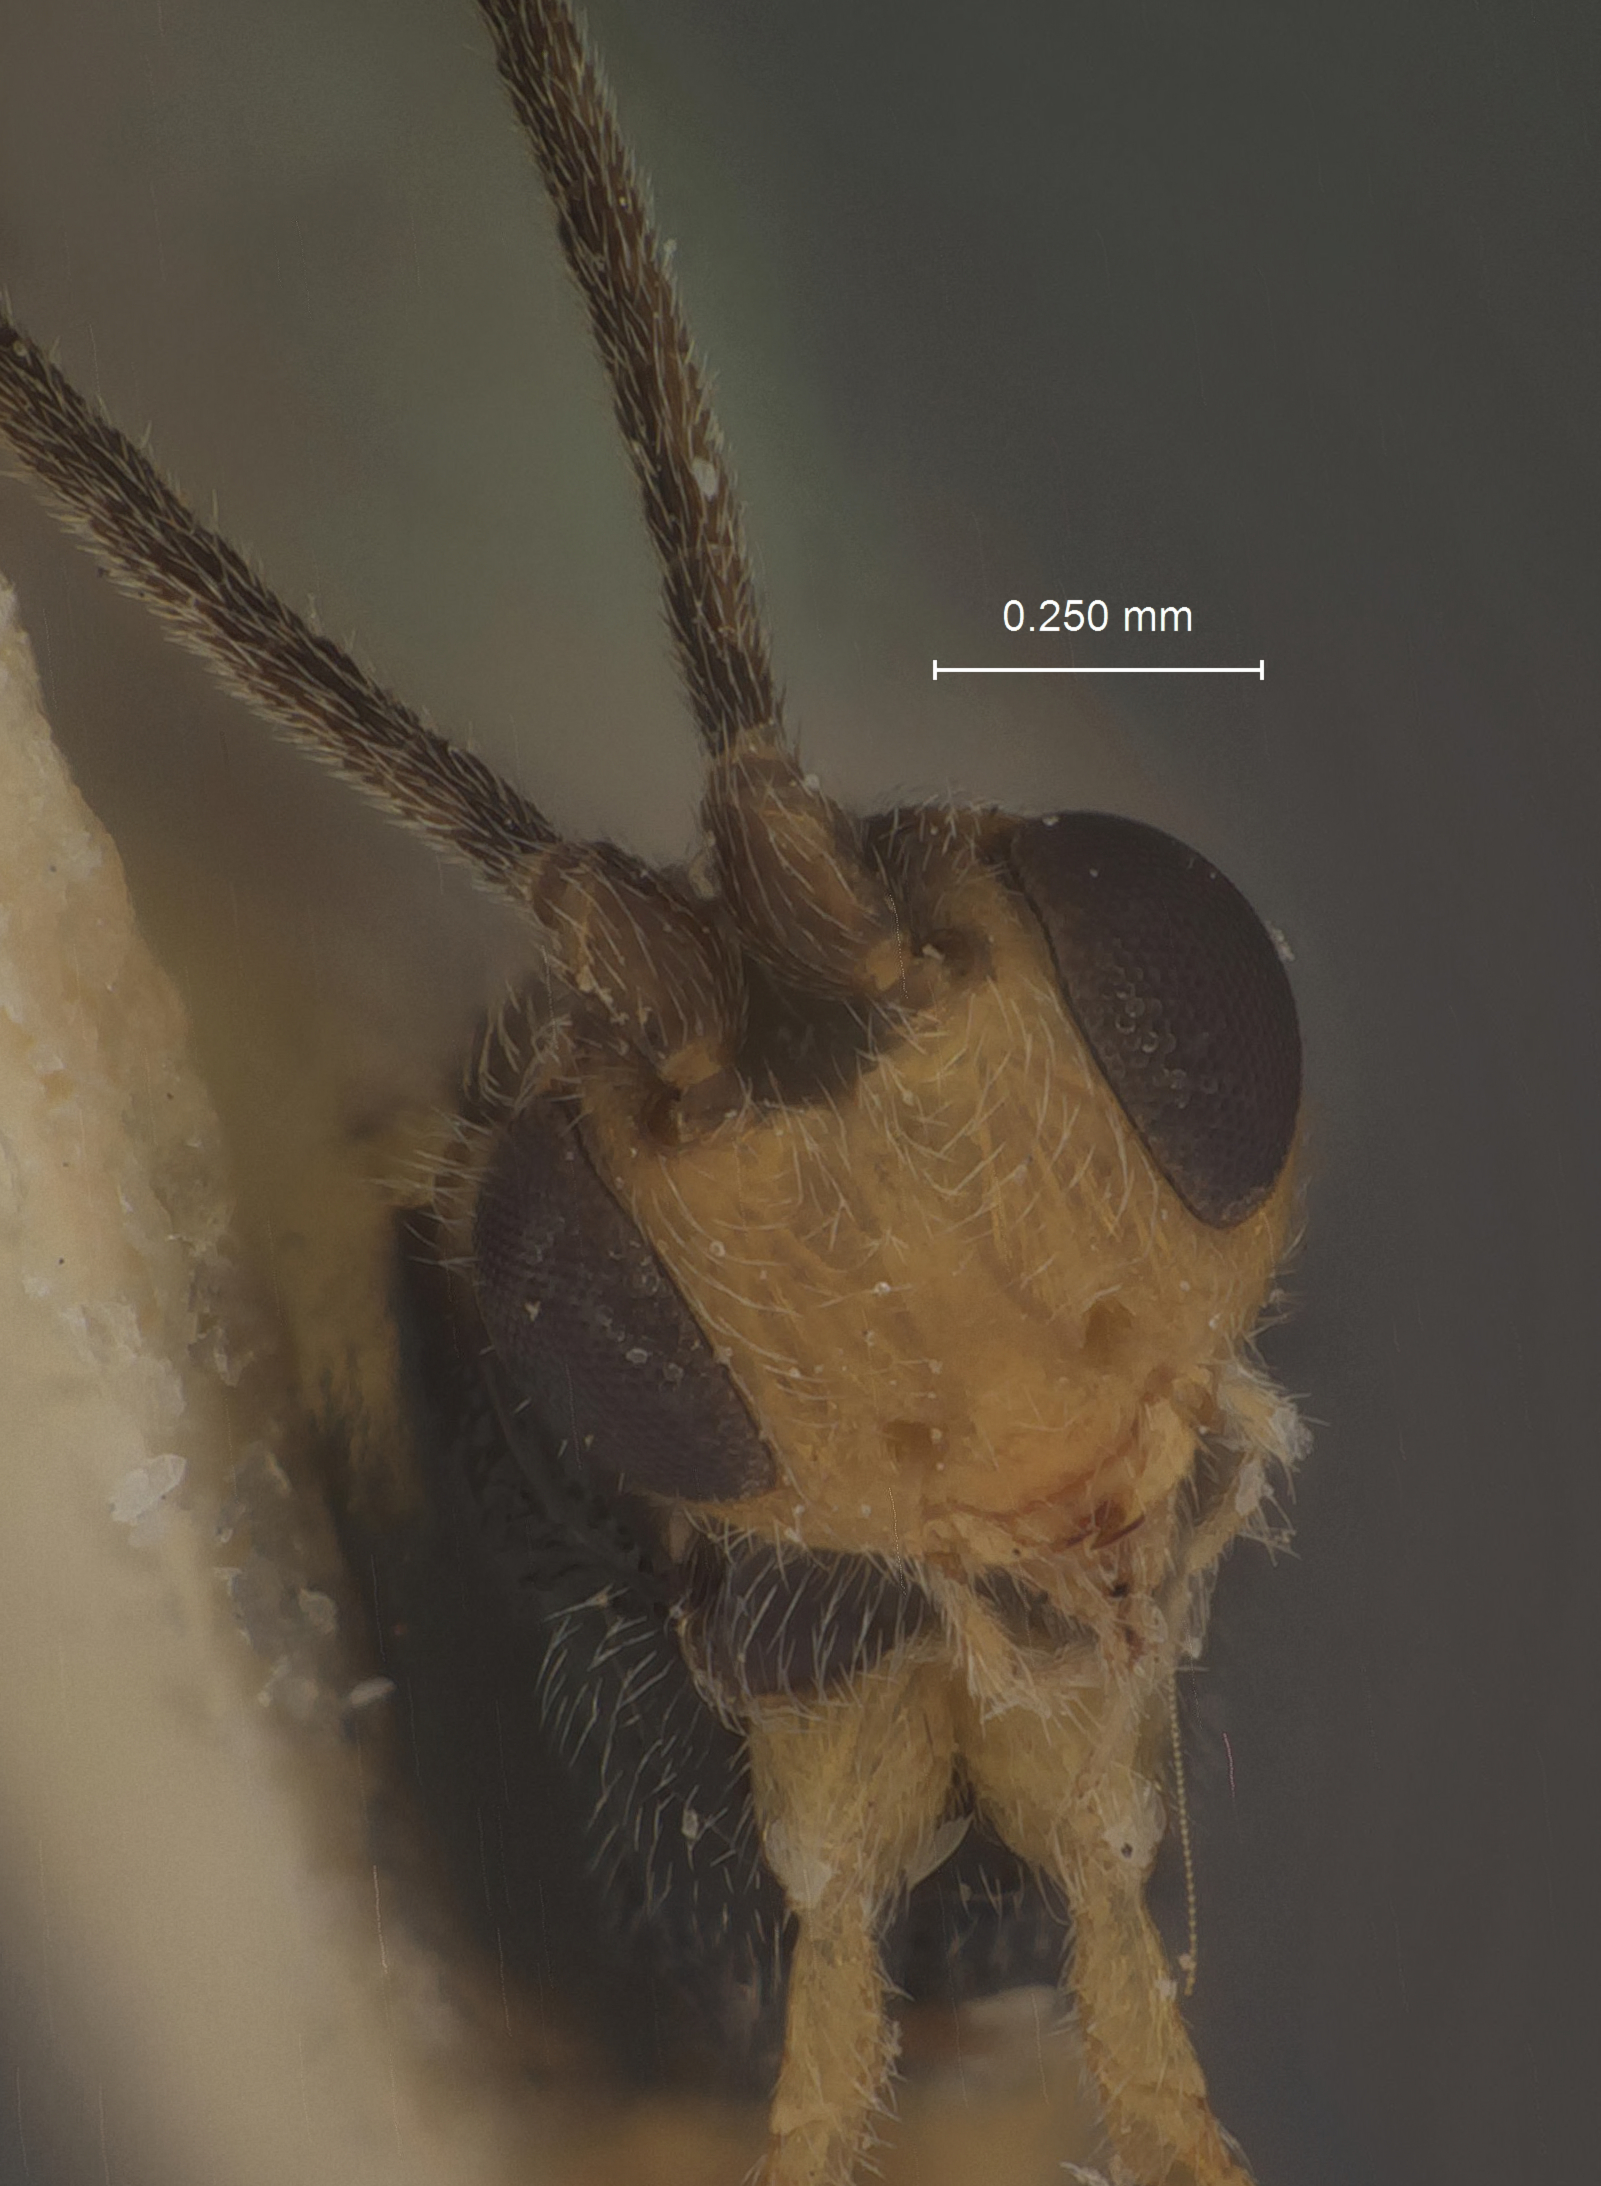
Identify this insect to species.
Orgilus discrepans
